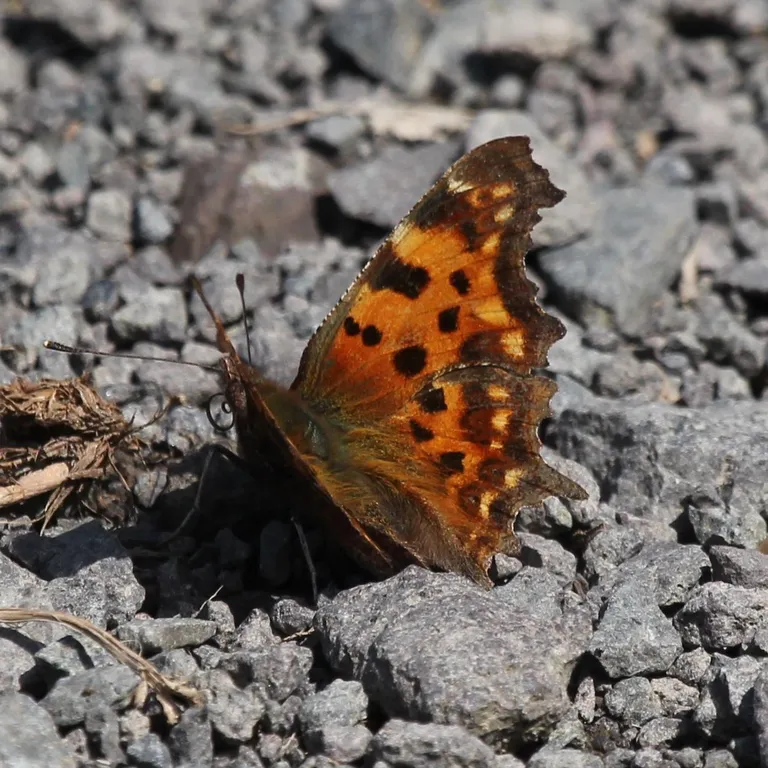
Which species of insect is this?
Polygonia c-album
